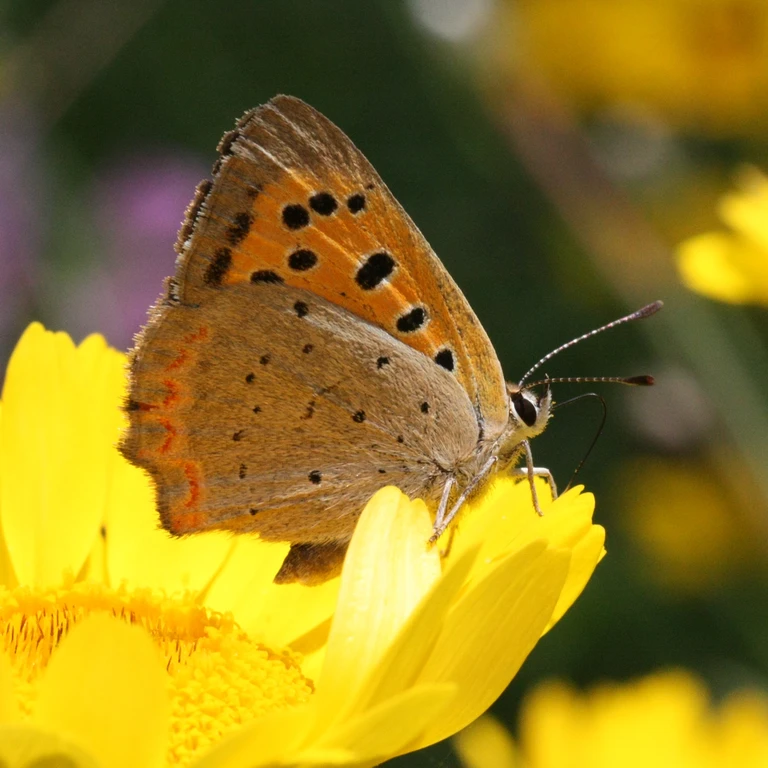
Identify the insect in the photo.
Lycaena phlaeas
